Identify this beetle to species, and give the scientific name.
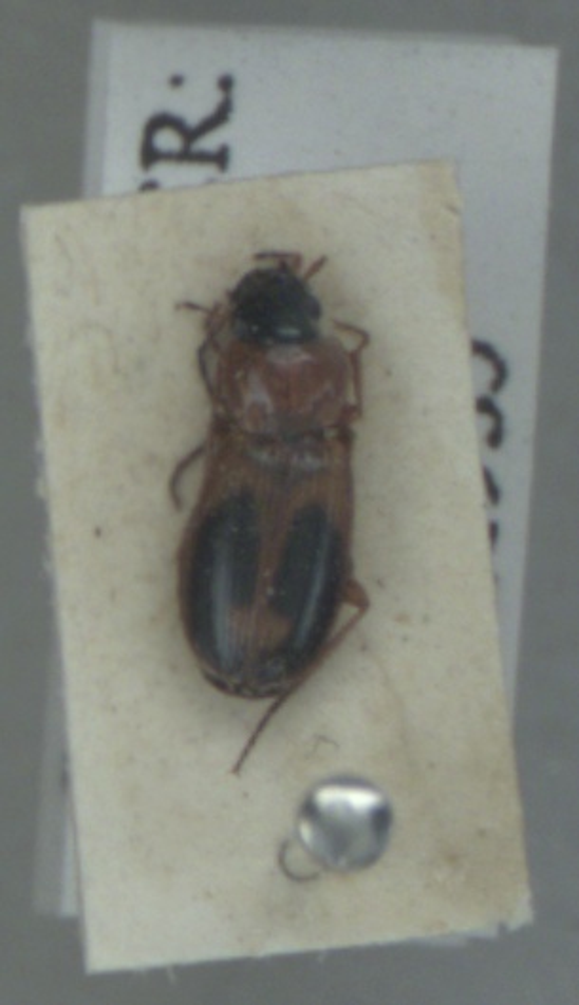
Badister bullatus
